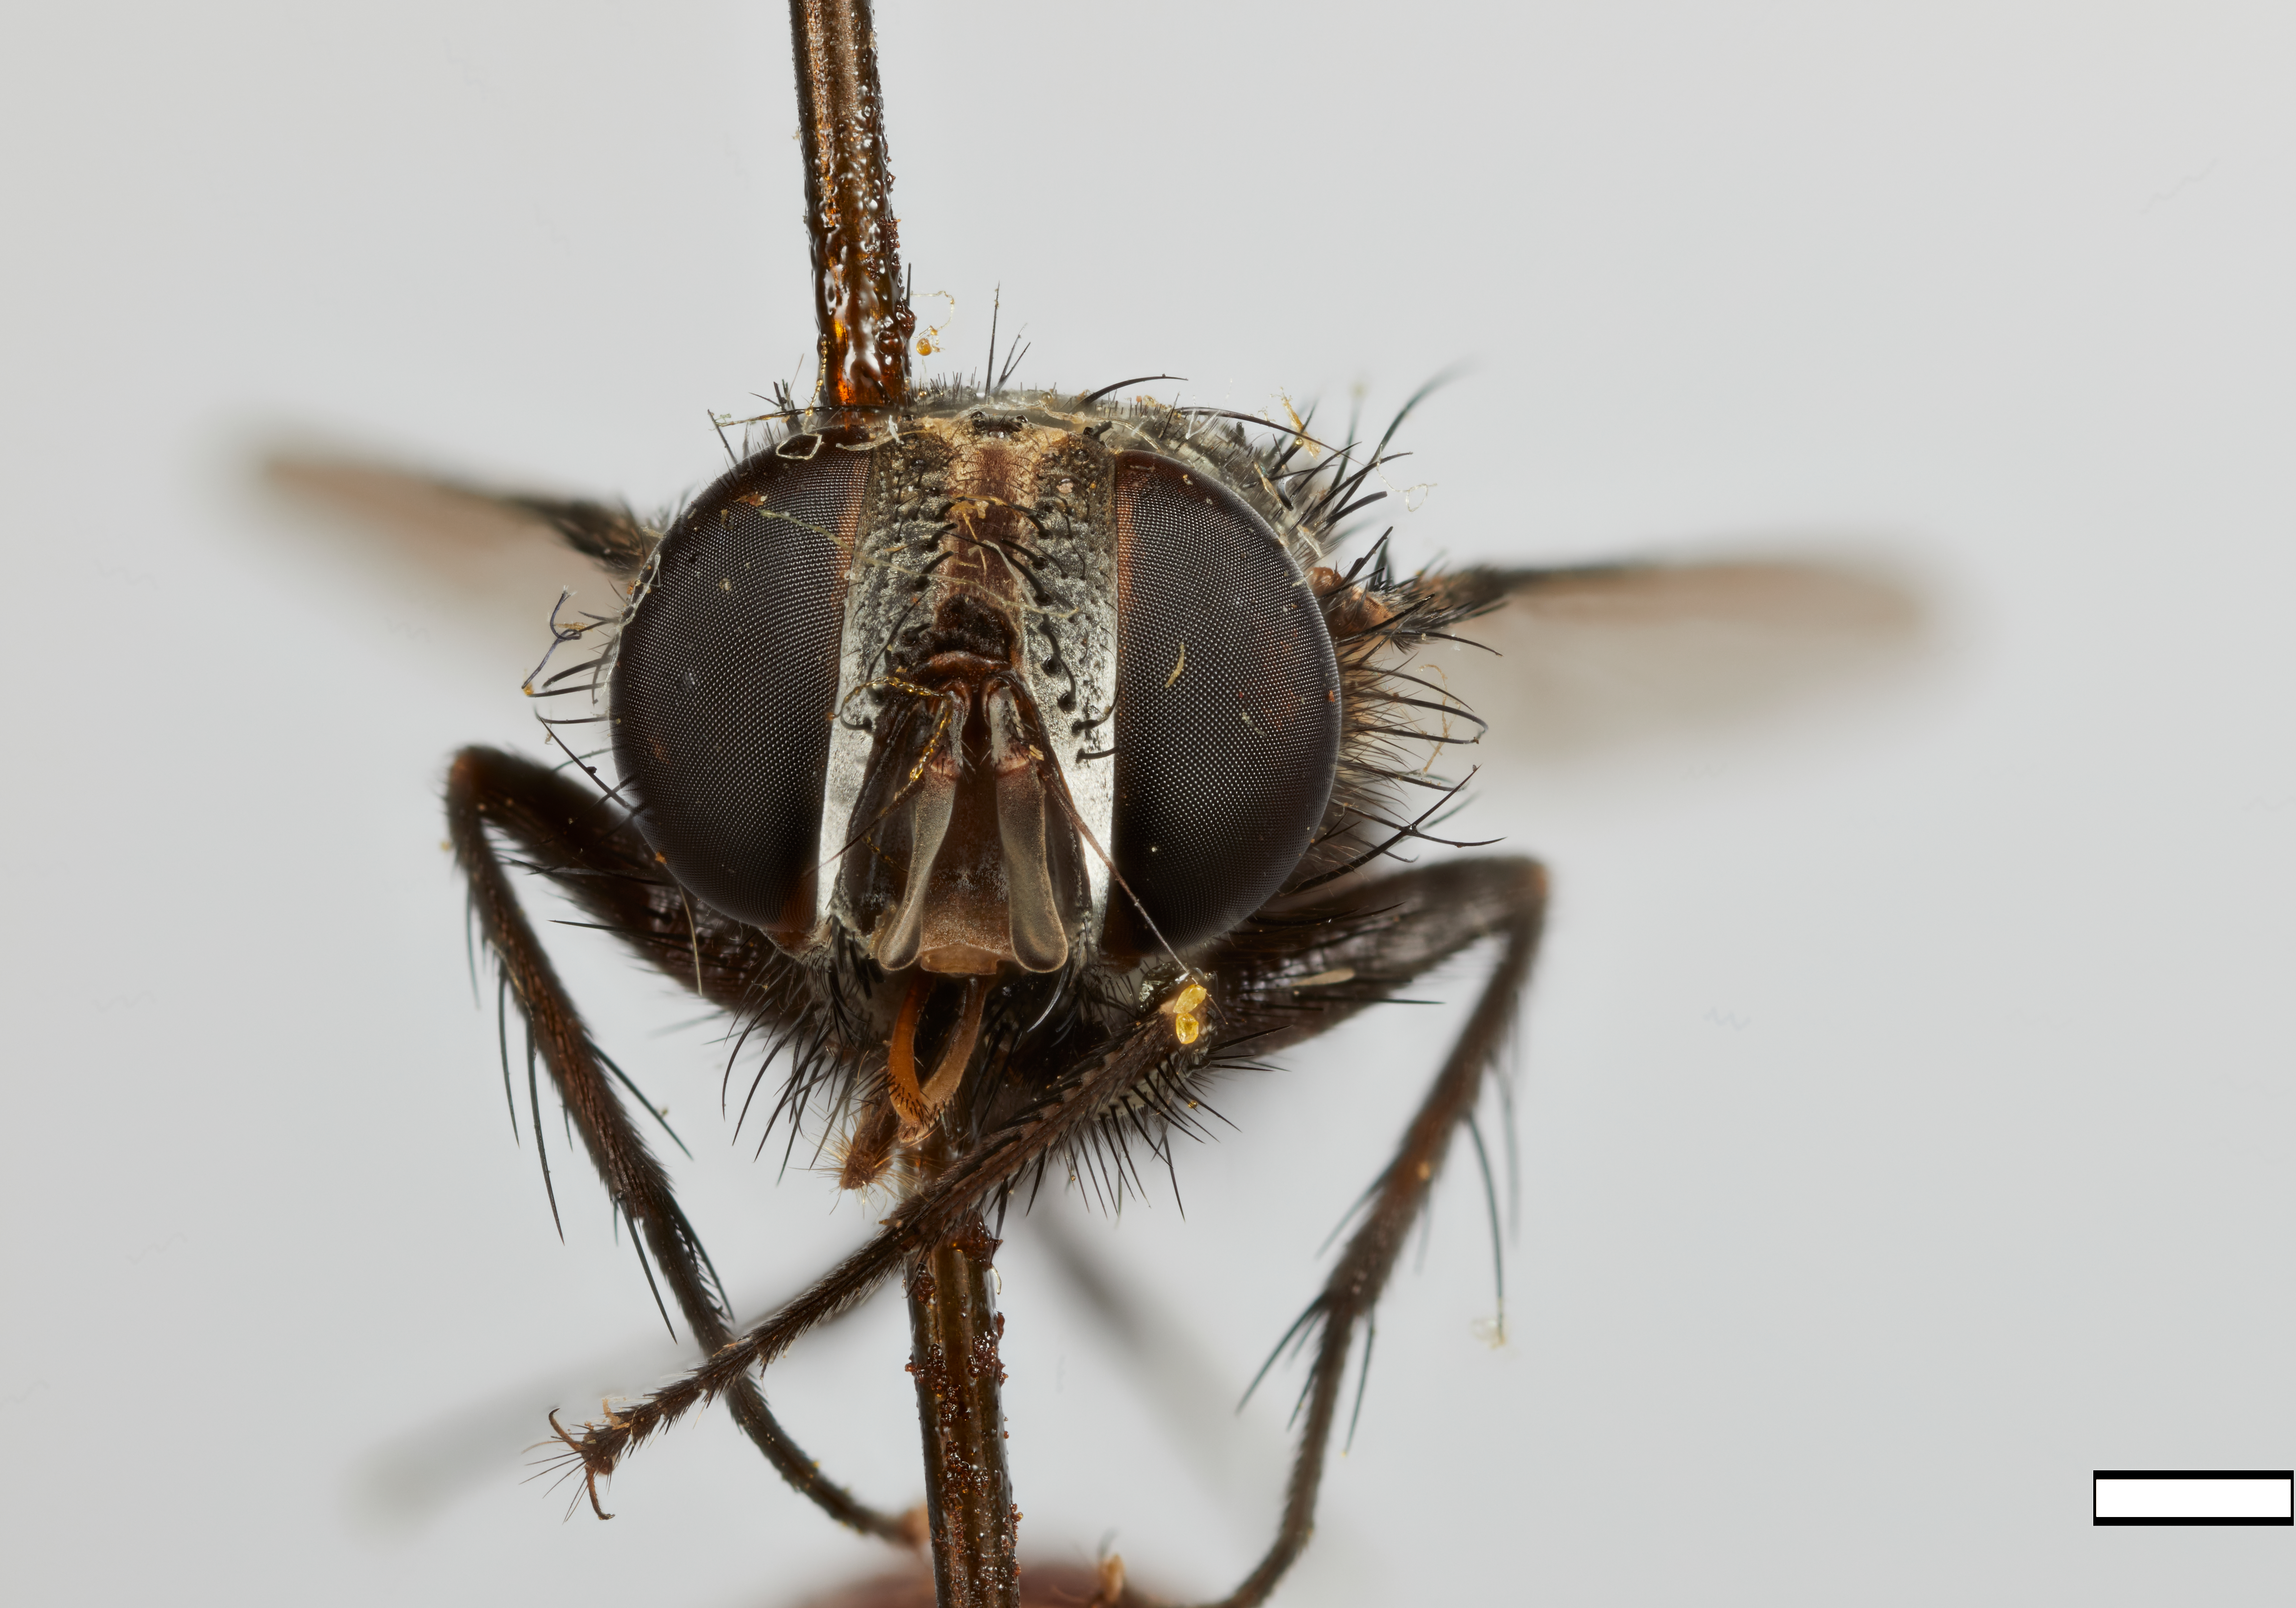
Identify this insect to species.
Gymnocarcelia ricinorum
